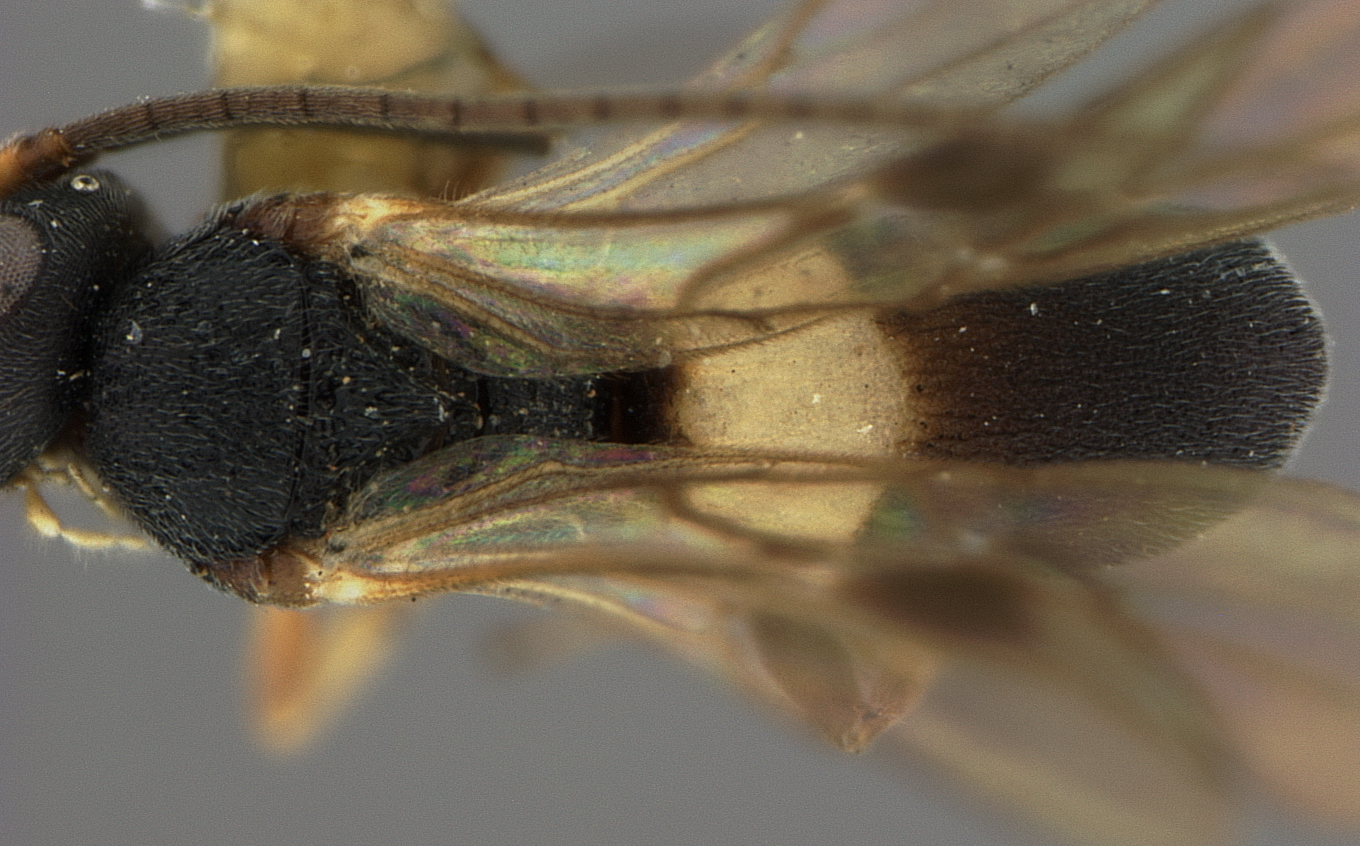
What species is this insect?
Chelonus albicinctus
